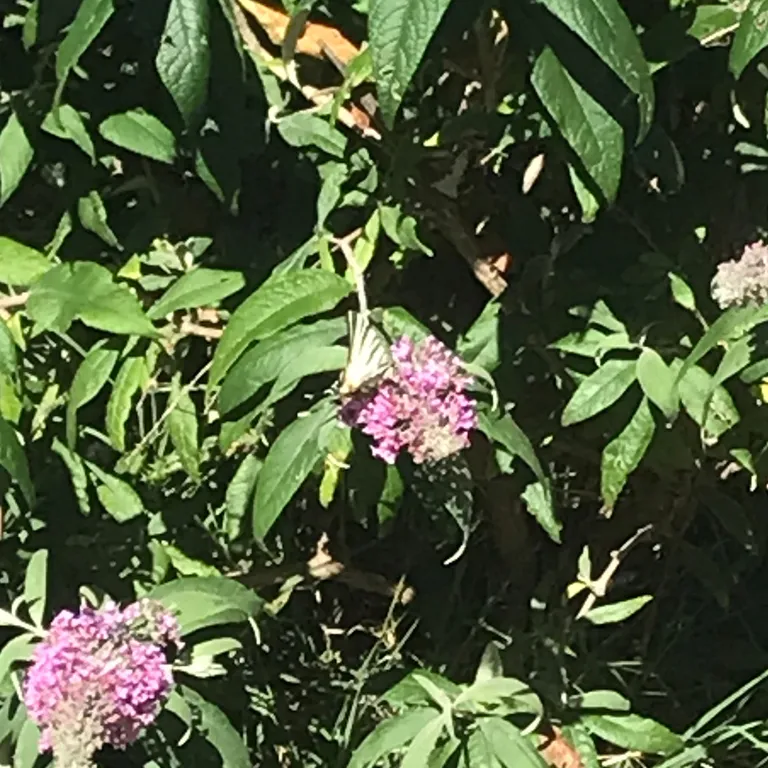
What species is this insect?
Iphiclides podalirius
